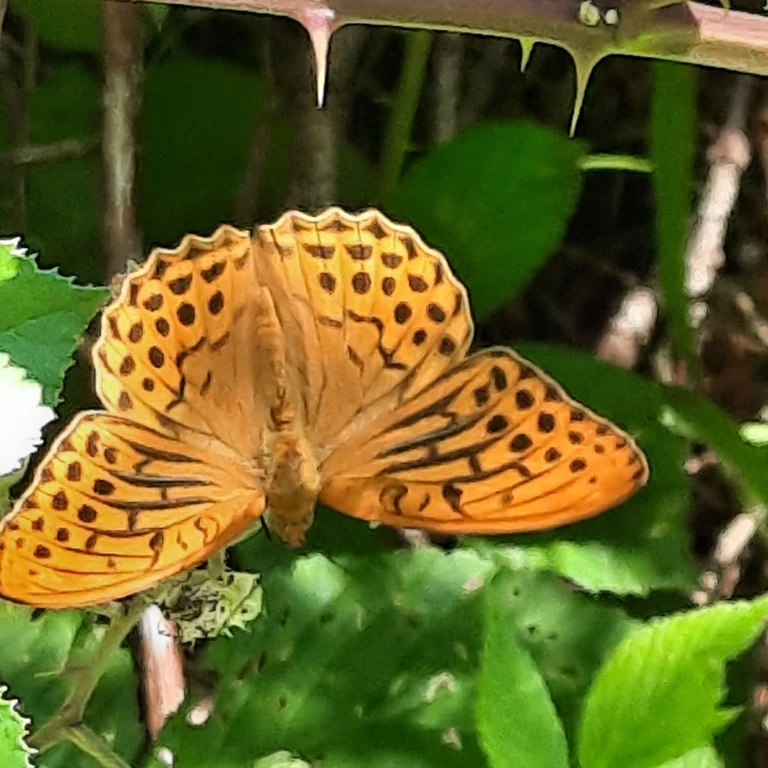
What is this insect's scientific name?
Argynnis paphia
